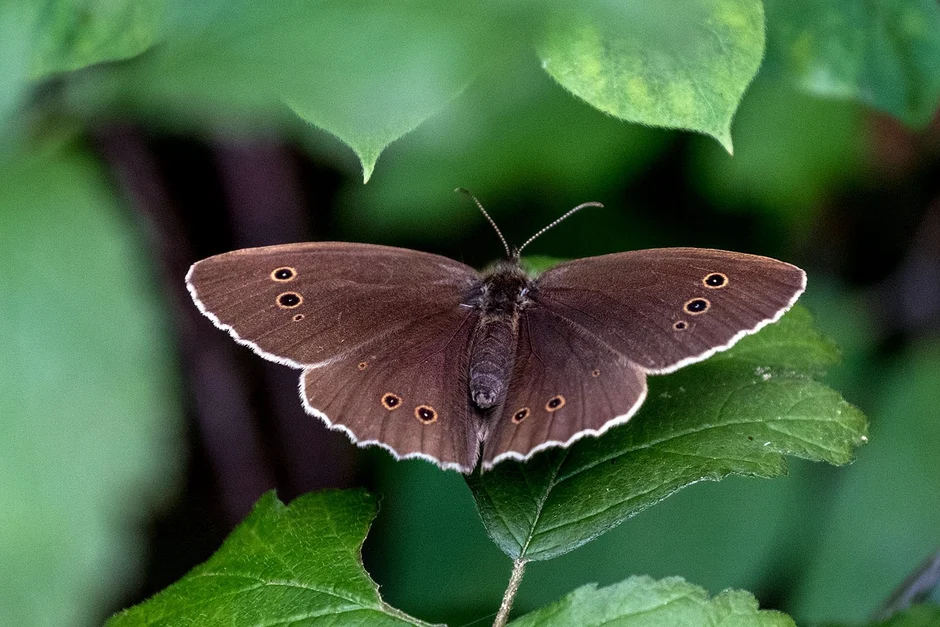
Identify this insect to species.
Aphantopus hyperantus
